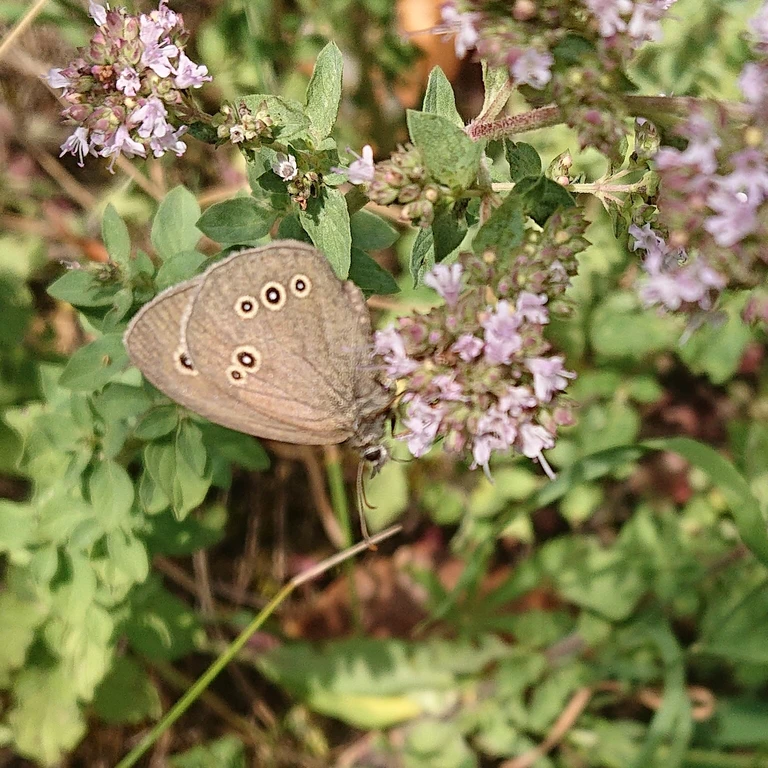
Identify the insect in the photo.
Aphantopus hyperantus
